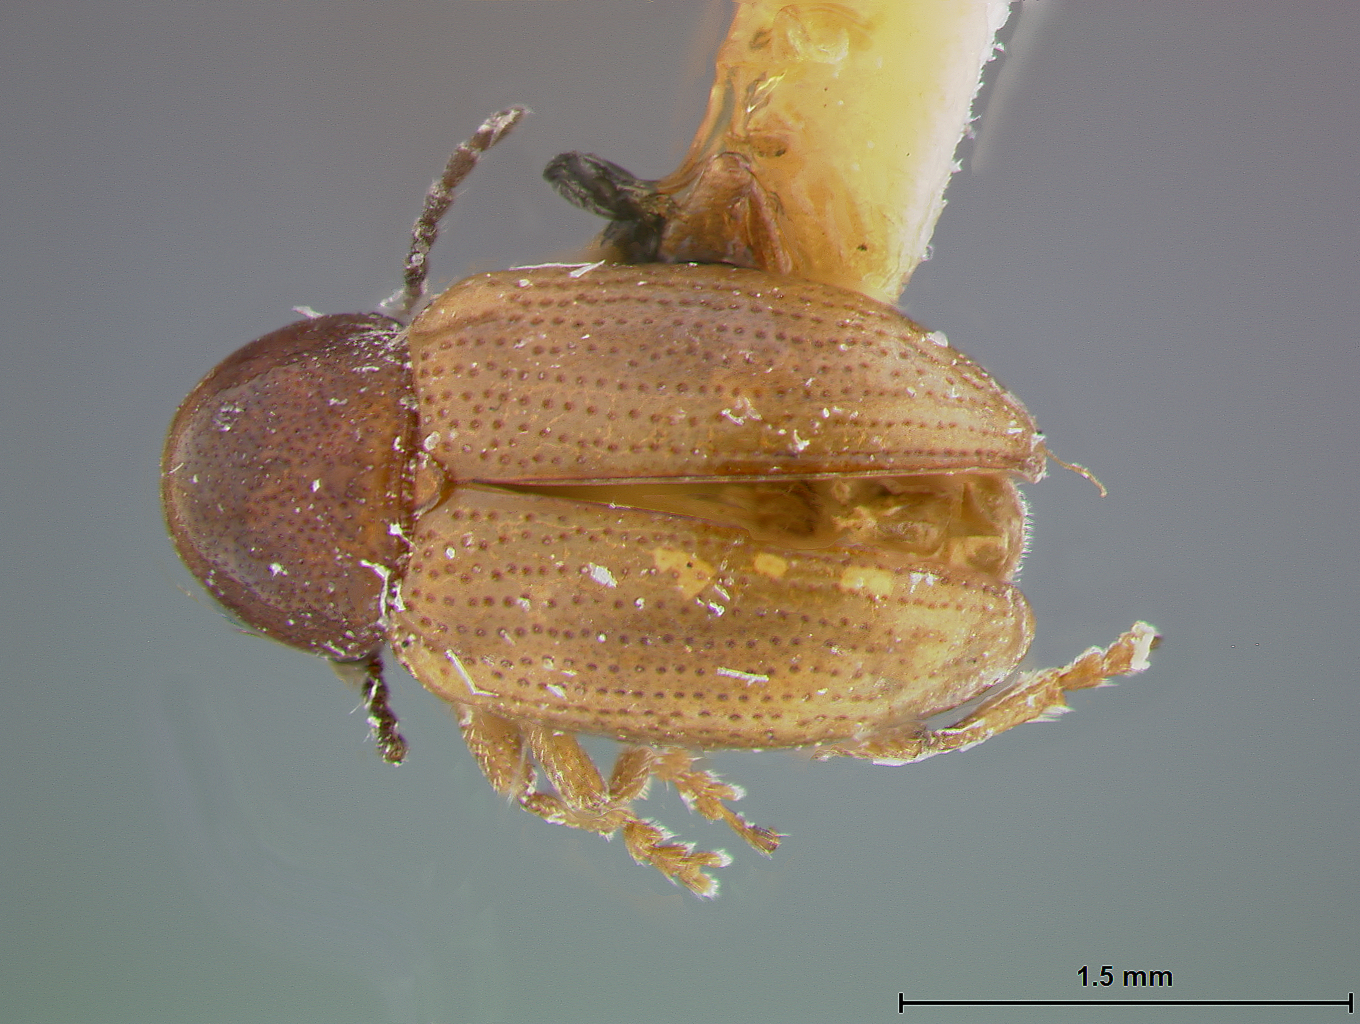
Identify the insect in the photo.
Metachroma montanense
